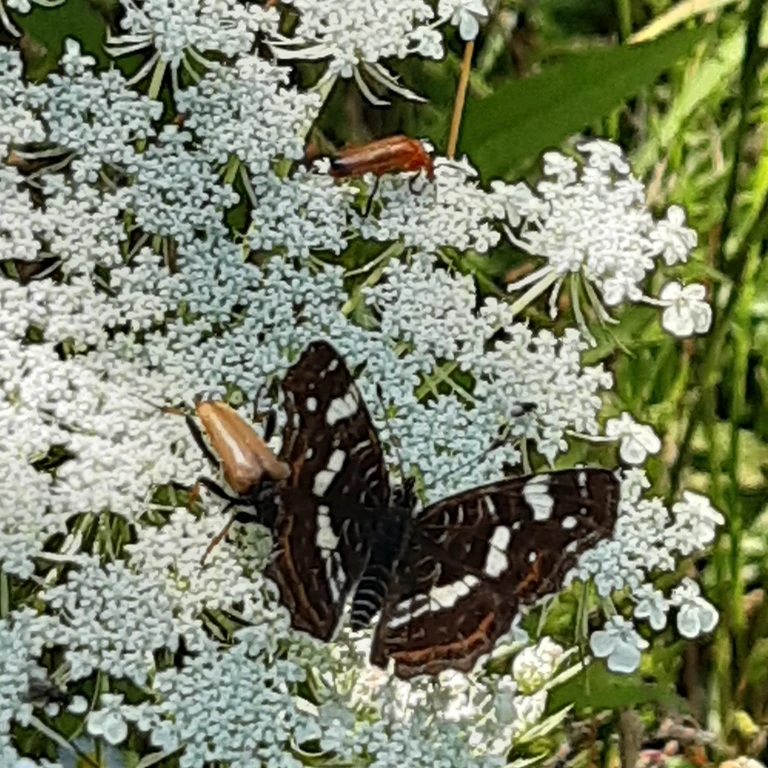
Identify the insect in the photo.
Araschnia levana
